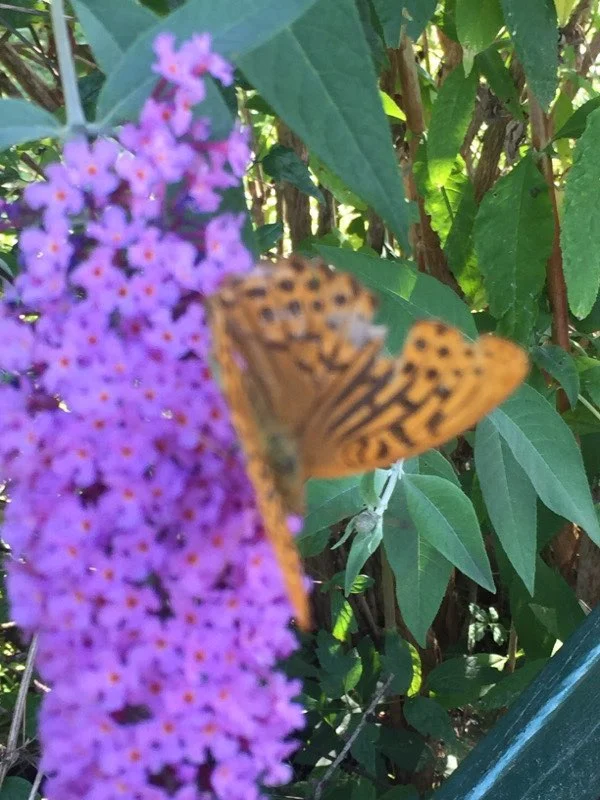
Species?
Argynnis paphia
